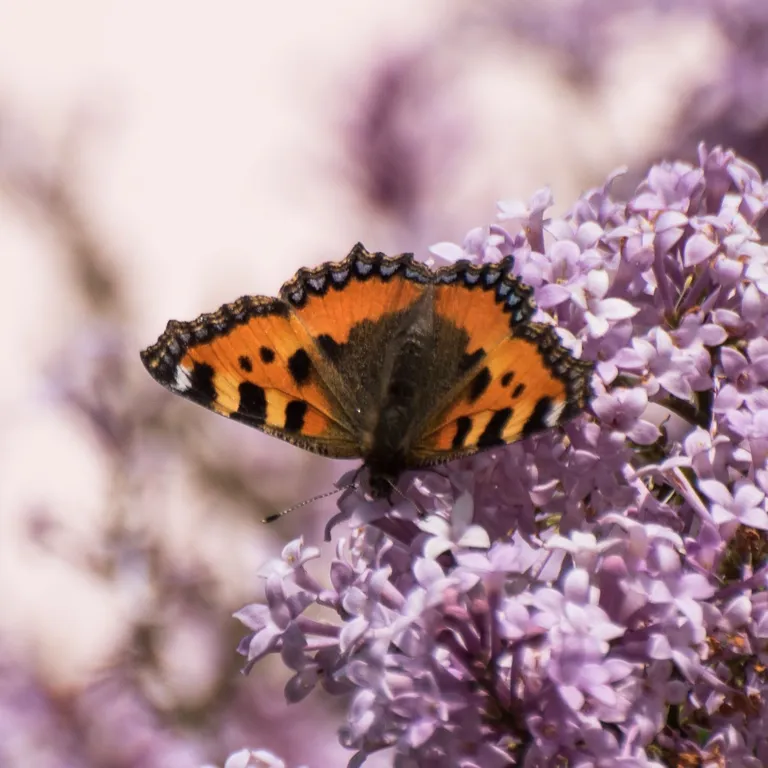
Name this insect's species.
Aglais urticae
